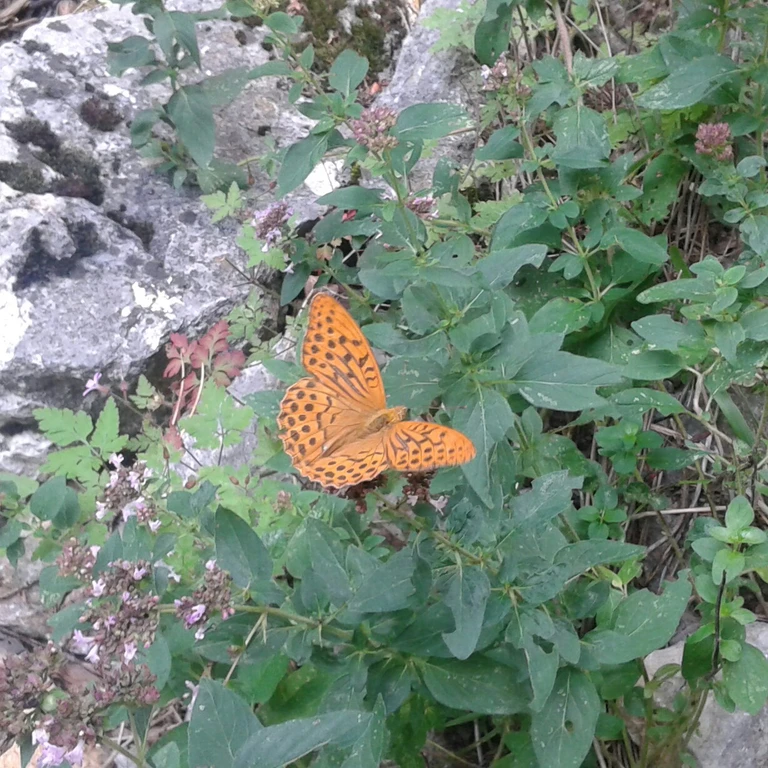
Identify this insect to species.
Argynnis paphia
